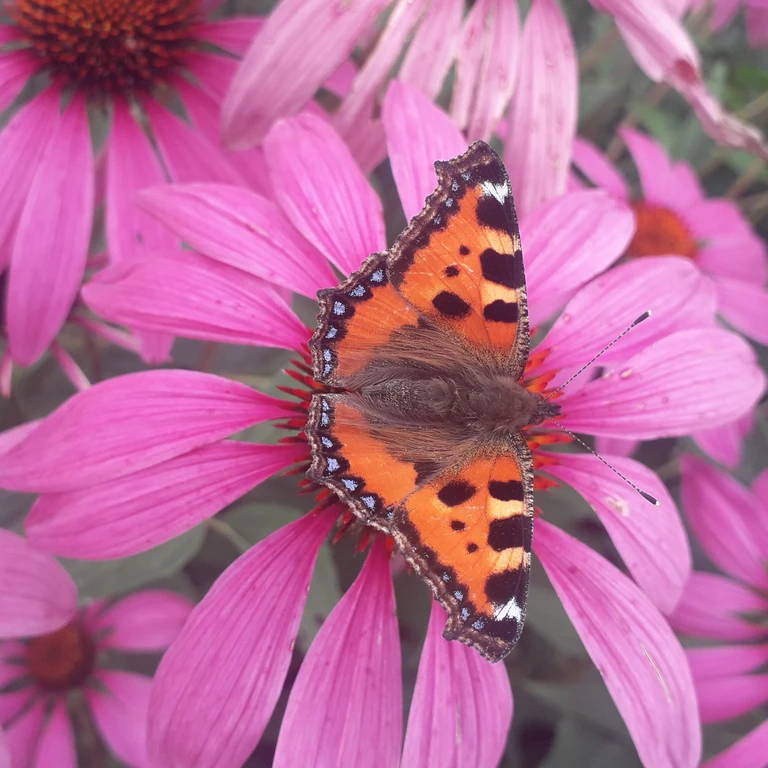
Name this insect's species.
Aglais urticae
